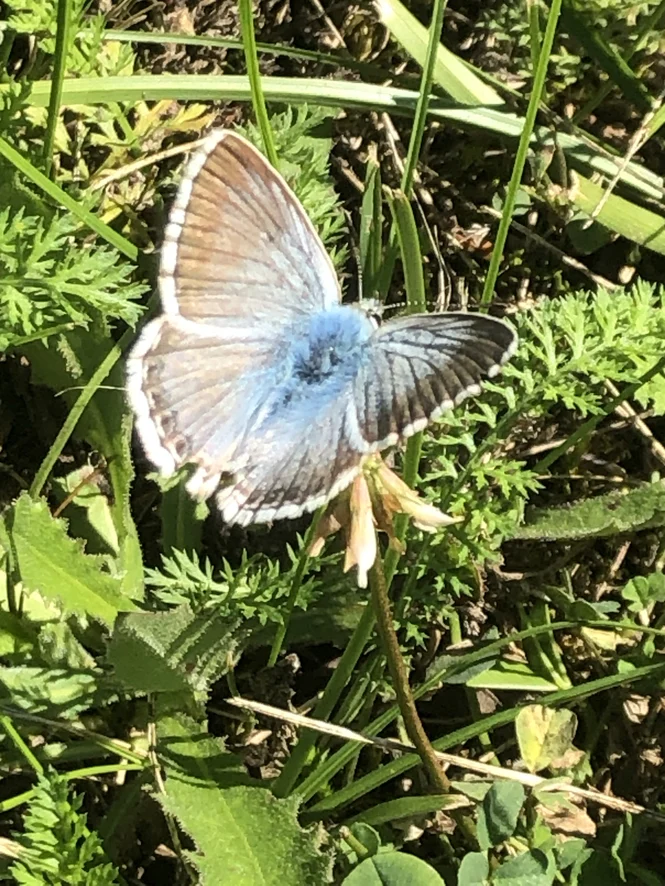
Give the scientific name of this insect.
Lysandra coridon
